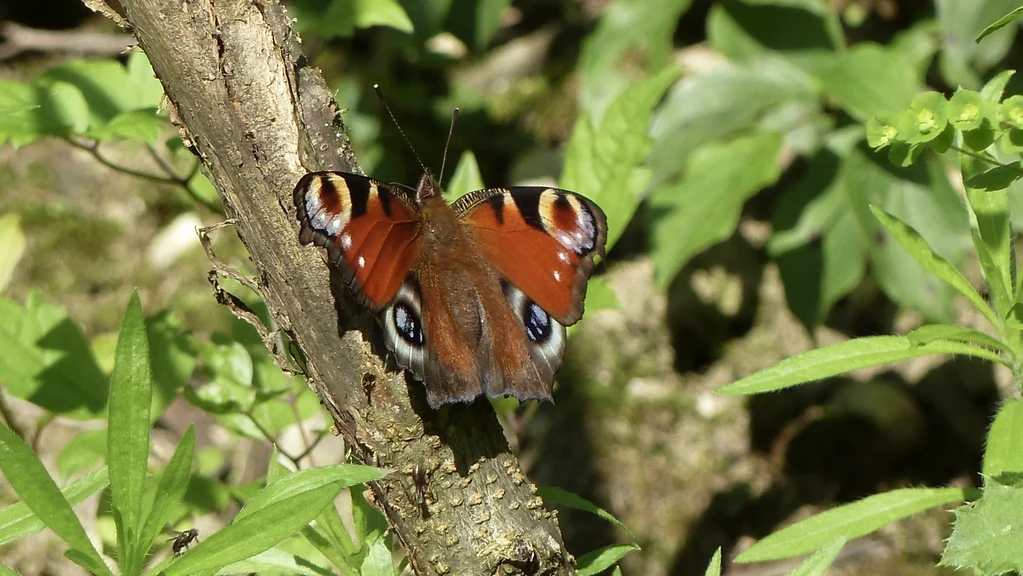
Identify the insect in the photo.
Aglais io
